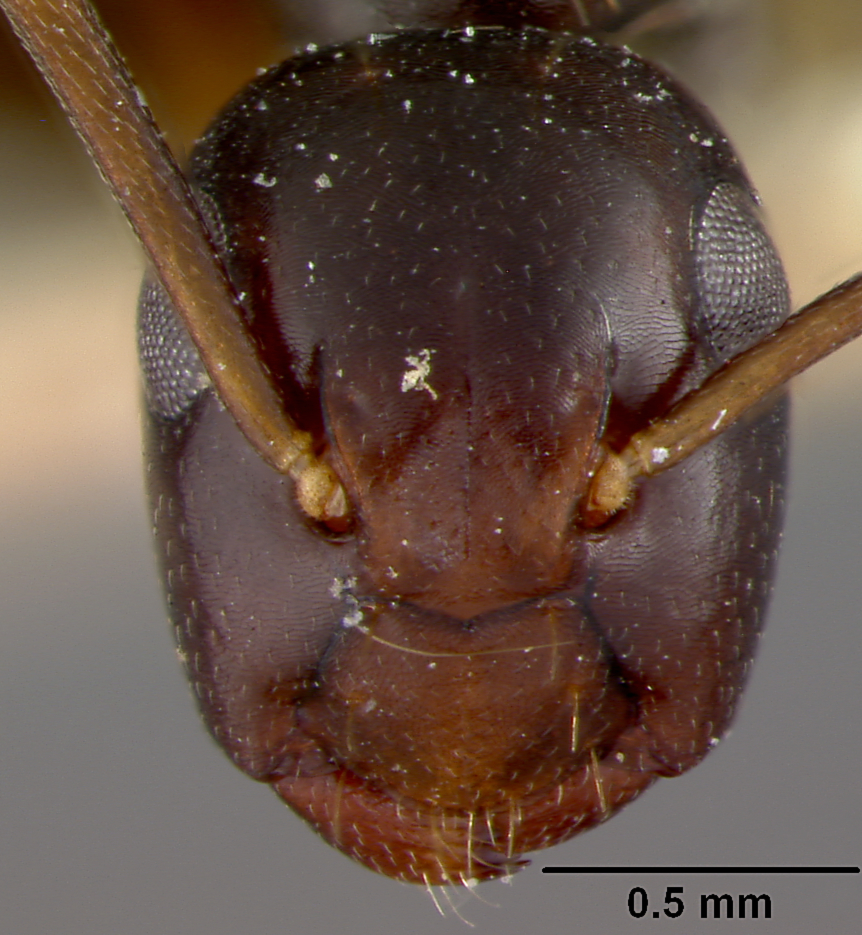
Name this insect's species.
Camponotus howensis
